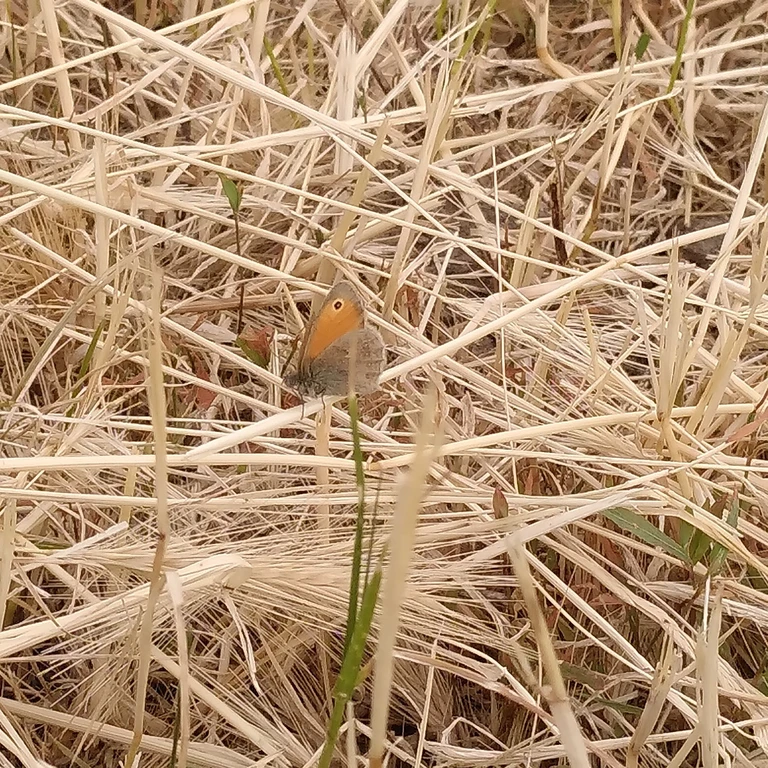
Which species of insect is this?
Coenonympha pamphilus
